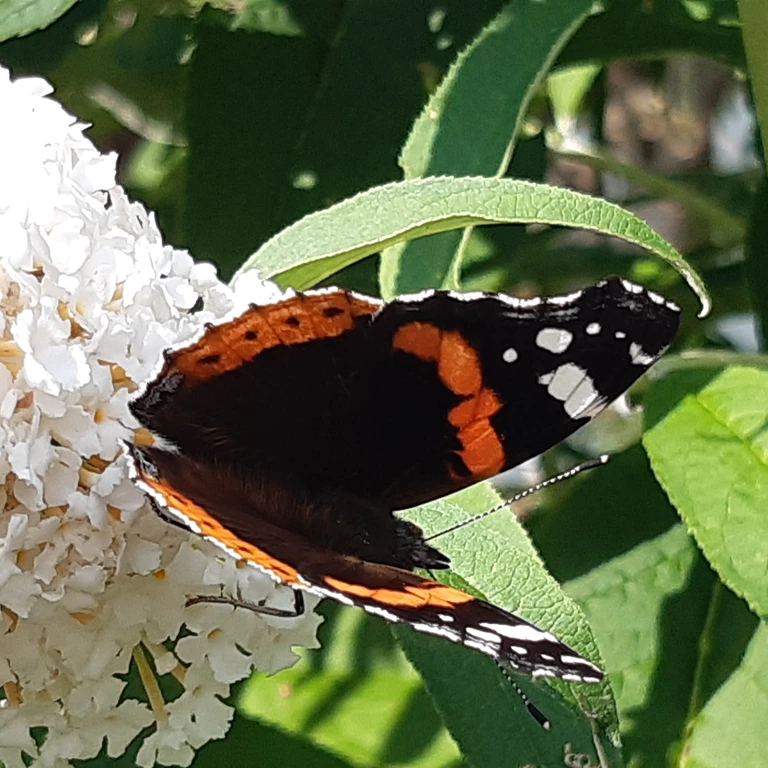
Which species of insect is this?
Vanessa atalanta
